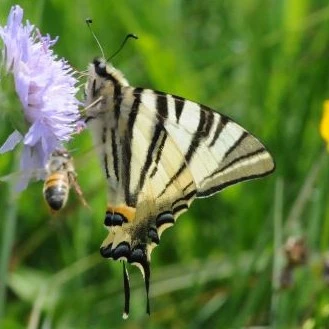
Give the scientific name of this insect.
Iphiclides podalirius
